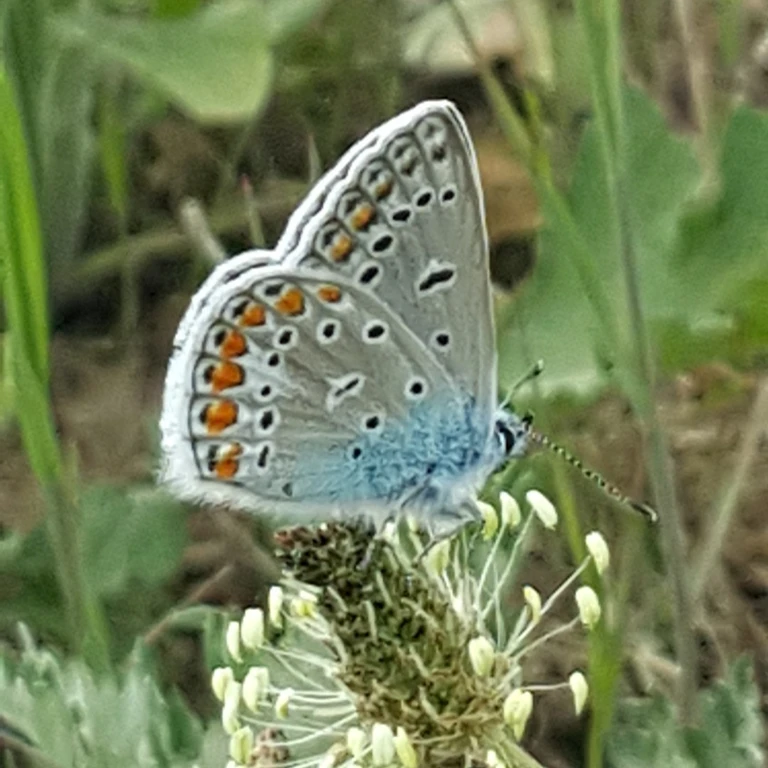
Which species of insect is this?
Polyommatus icarus
